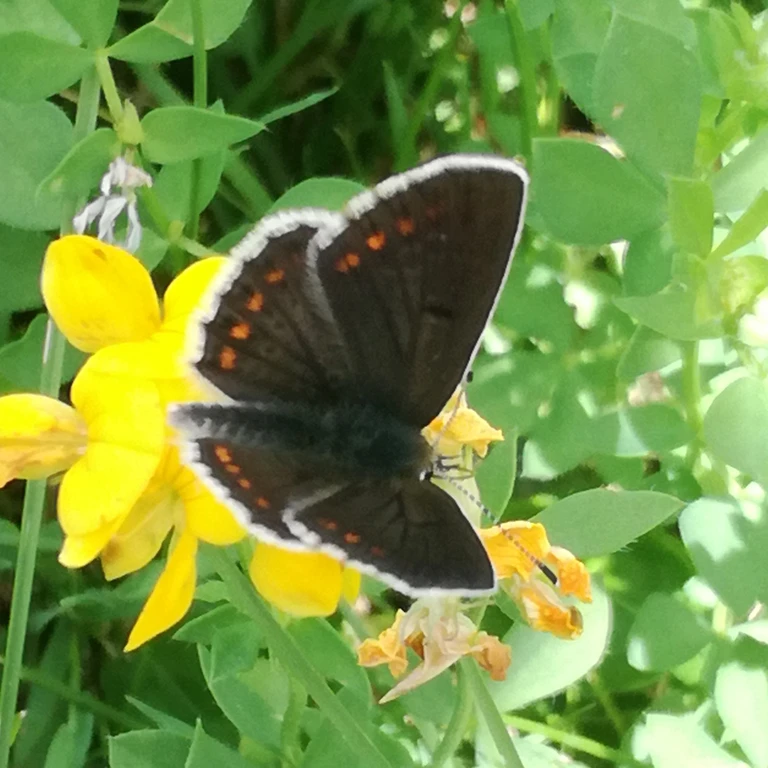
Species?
Aricia agestis/artaxerxes
